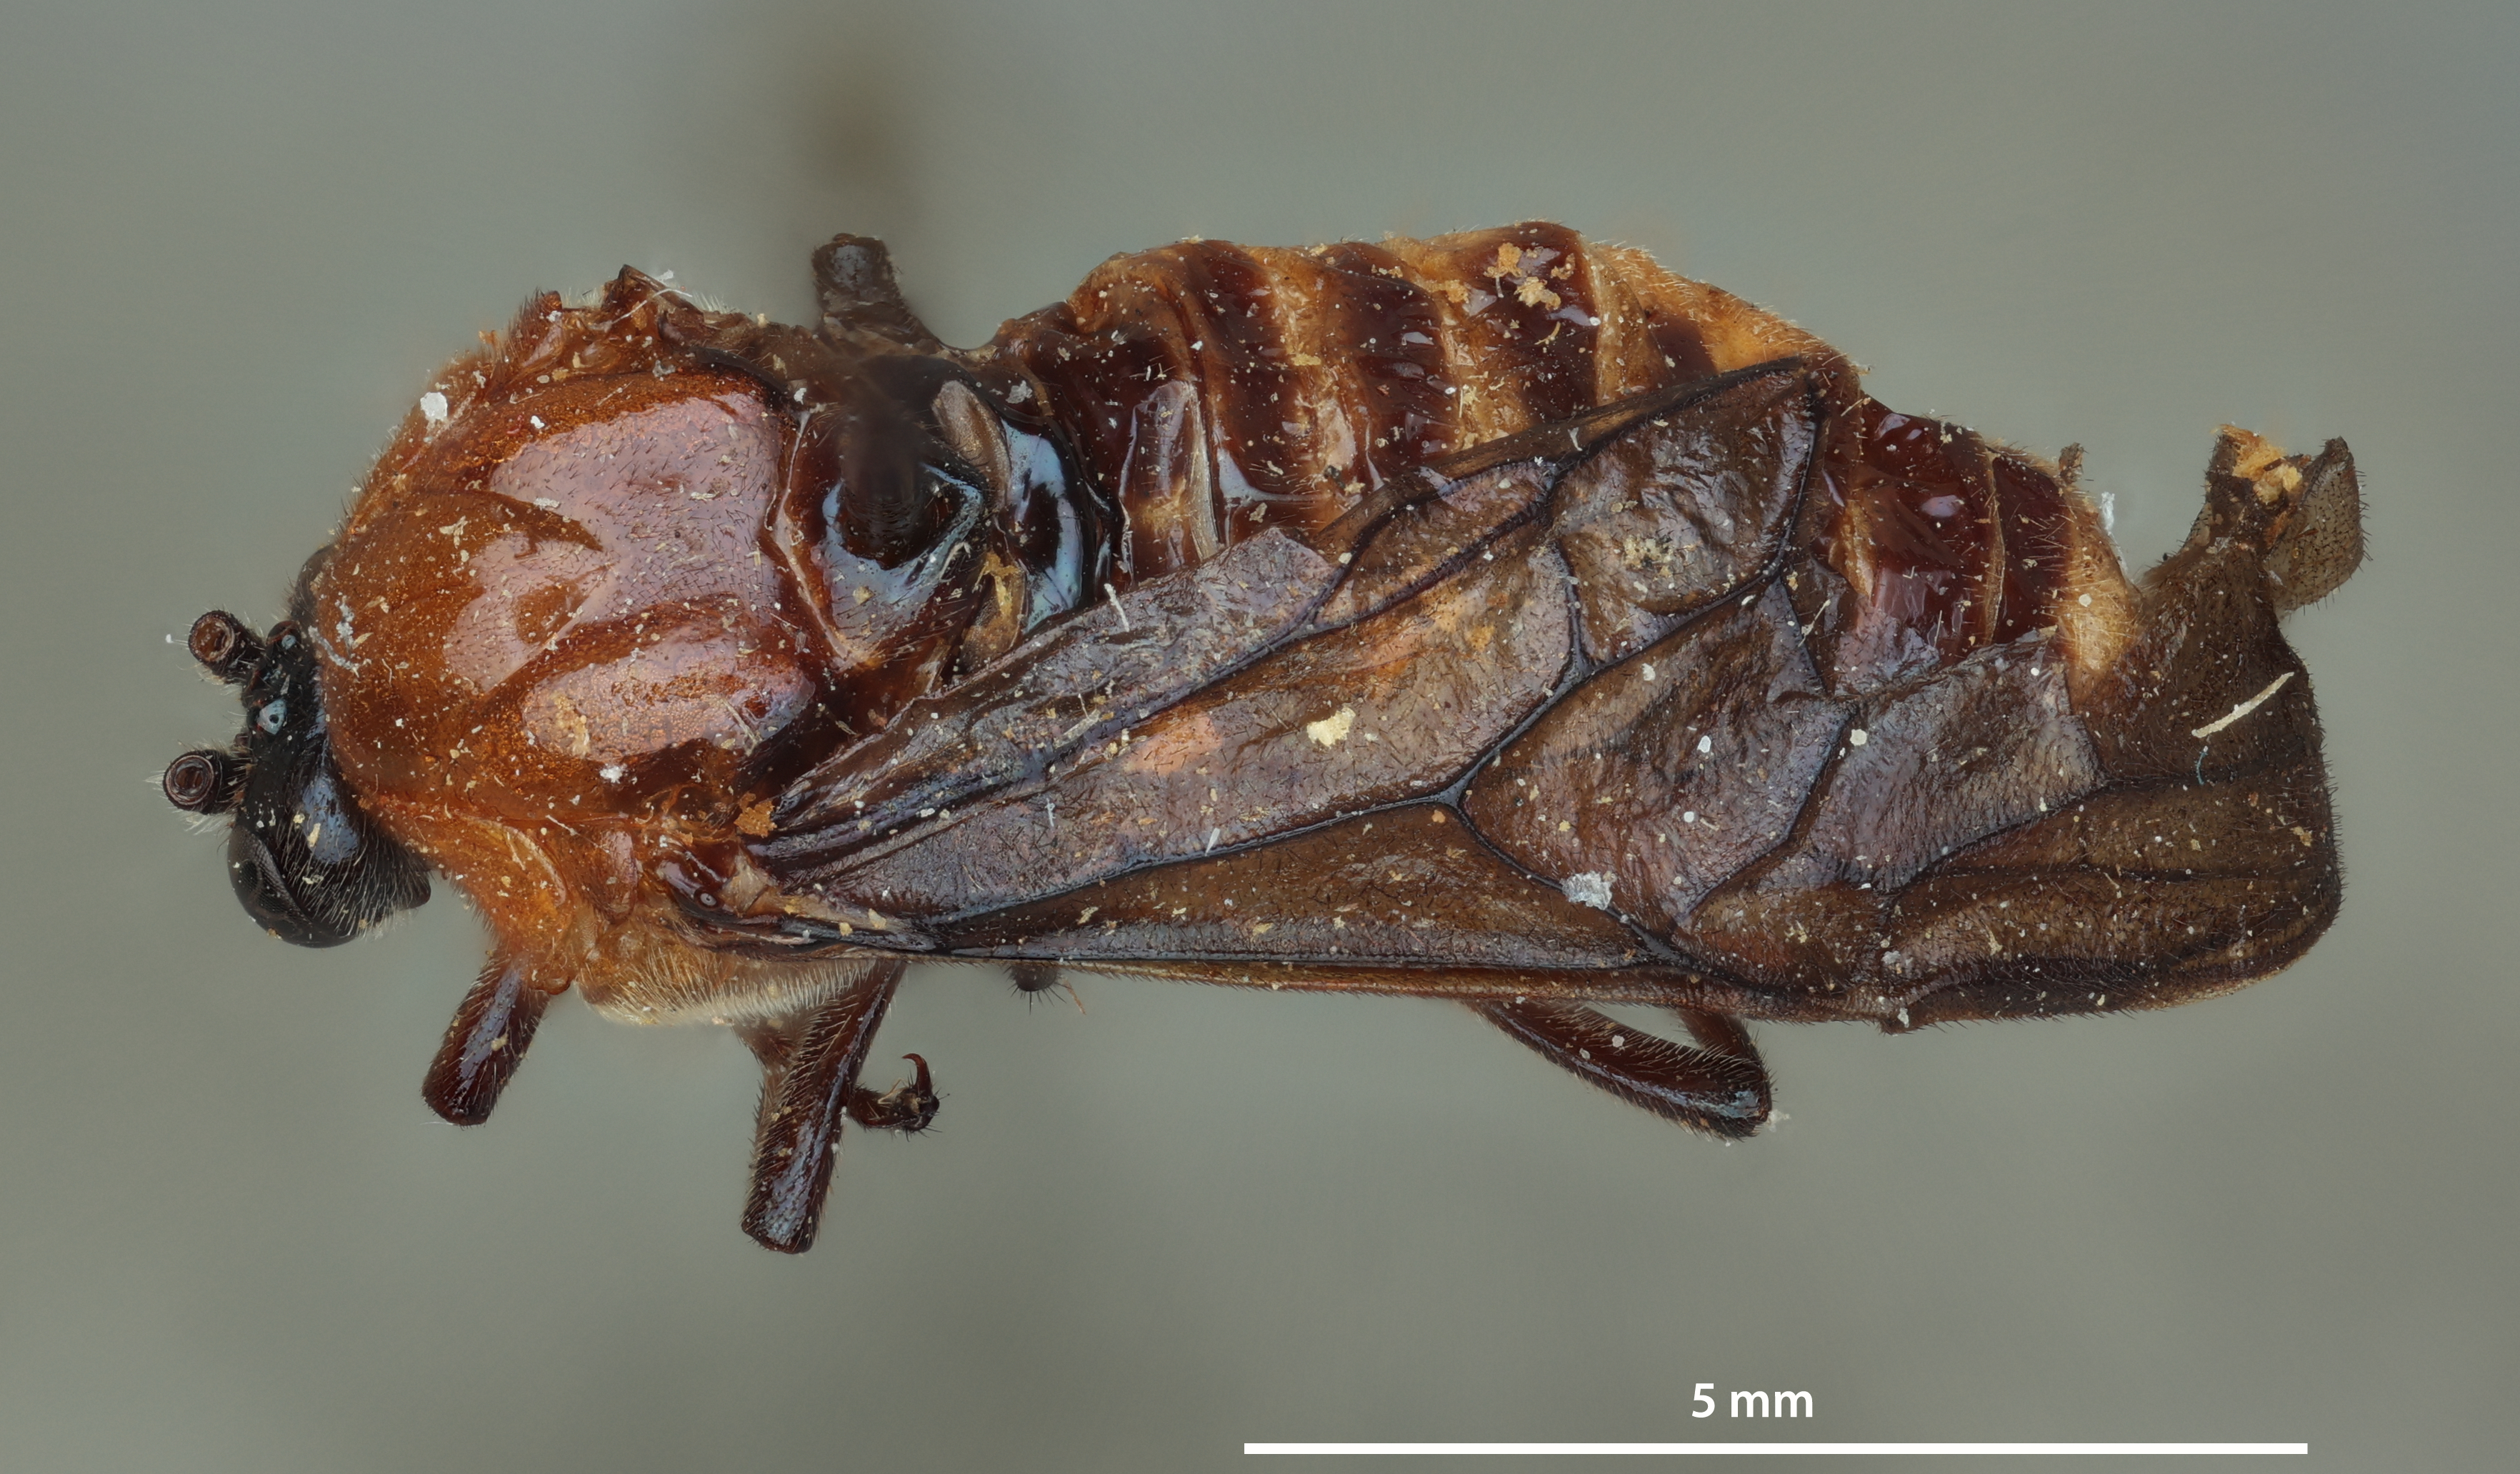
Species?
Tanyphatnidea microcephala
